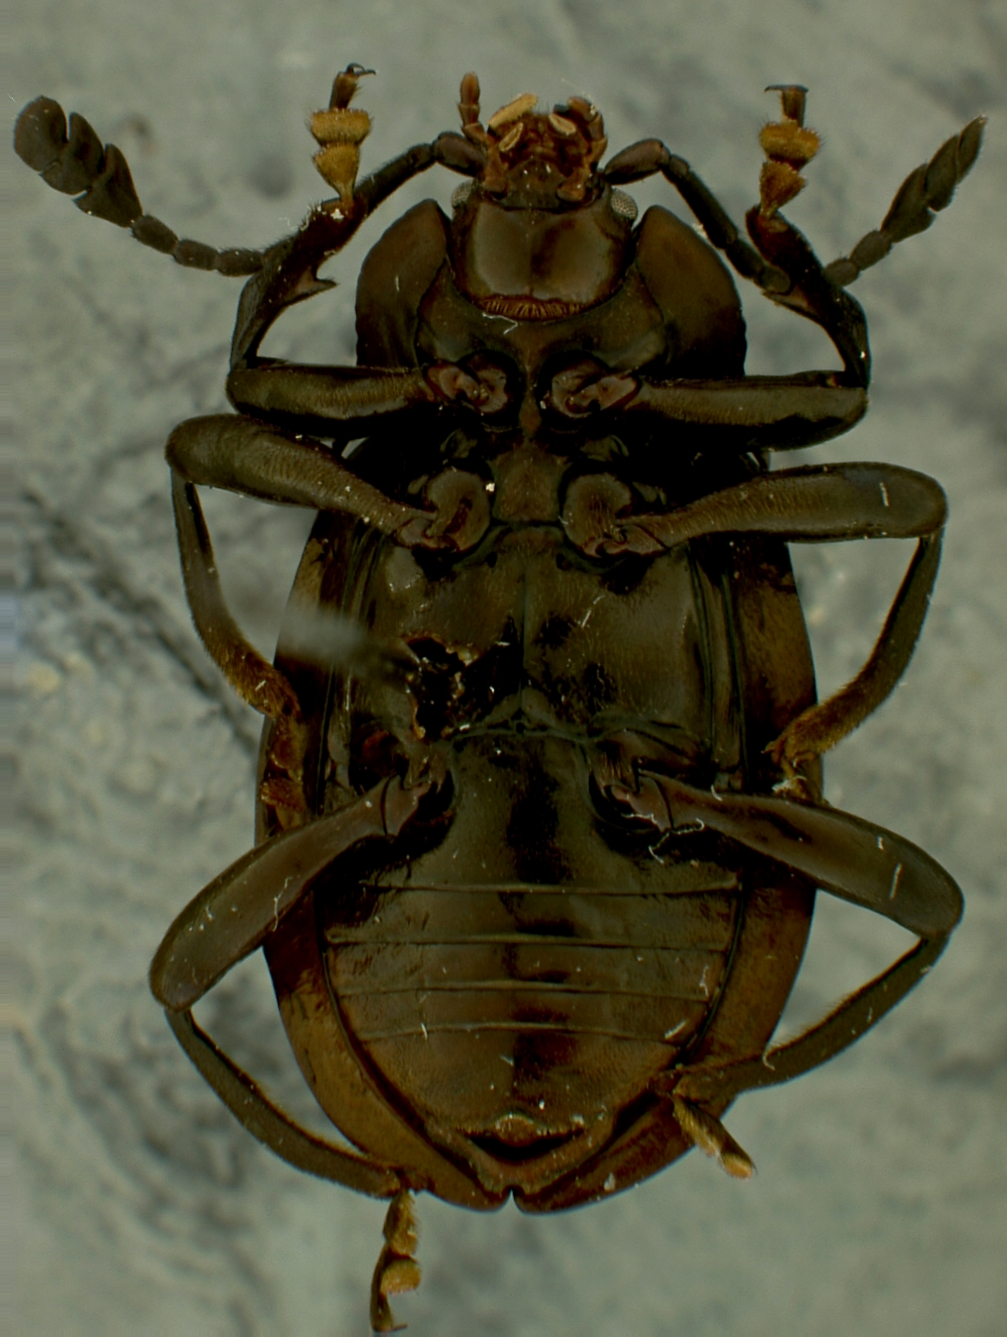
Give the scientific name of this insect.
Eumorphus purpureus
